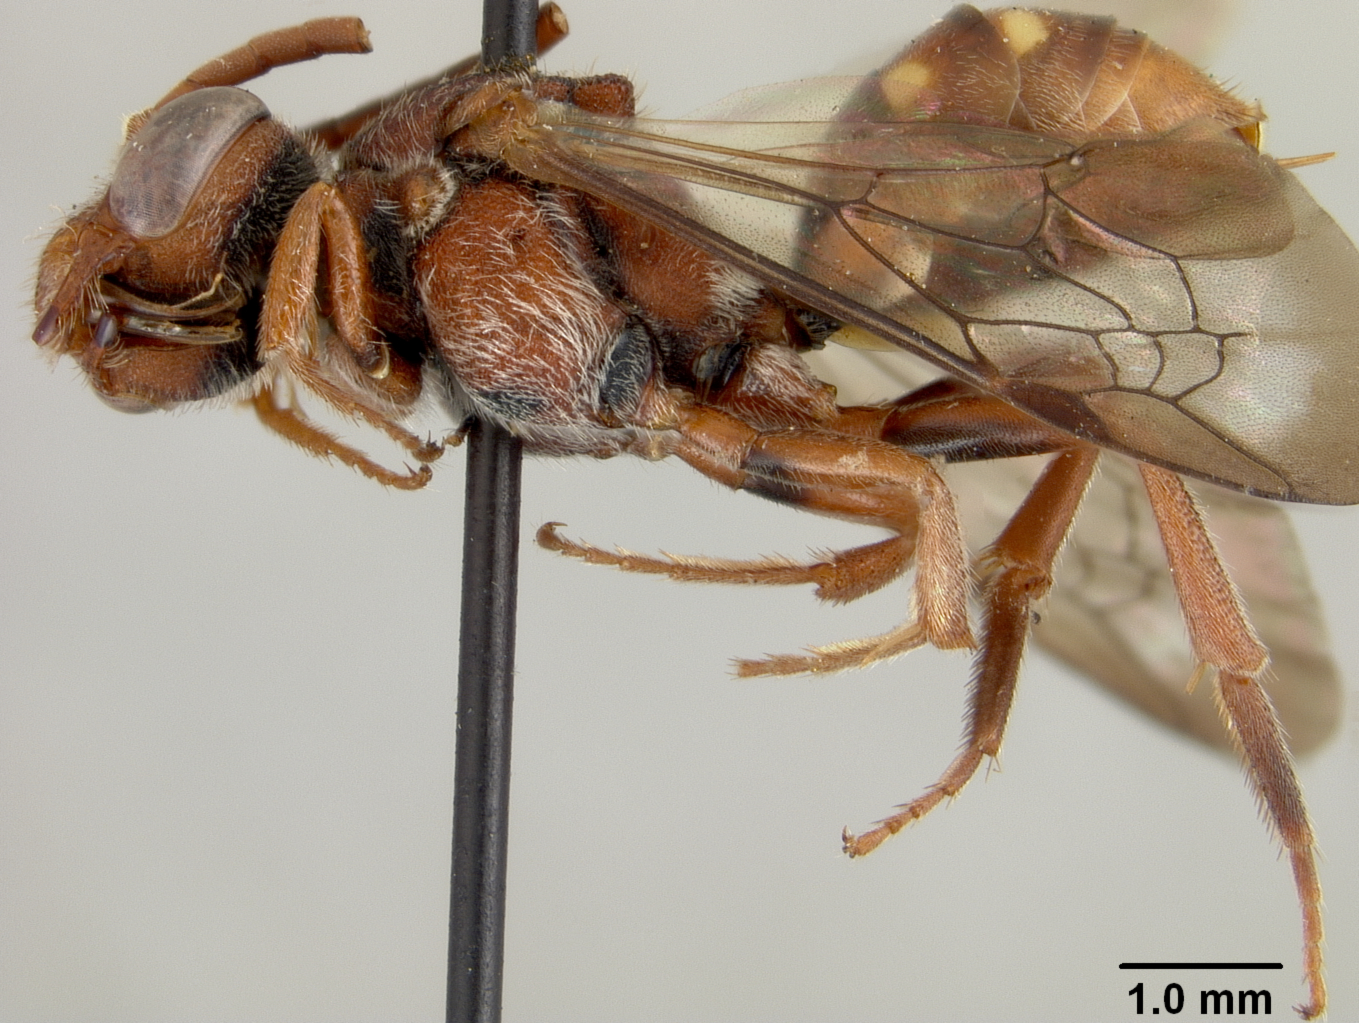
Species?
Nomada tyrrellensis
